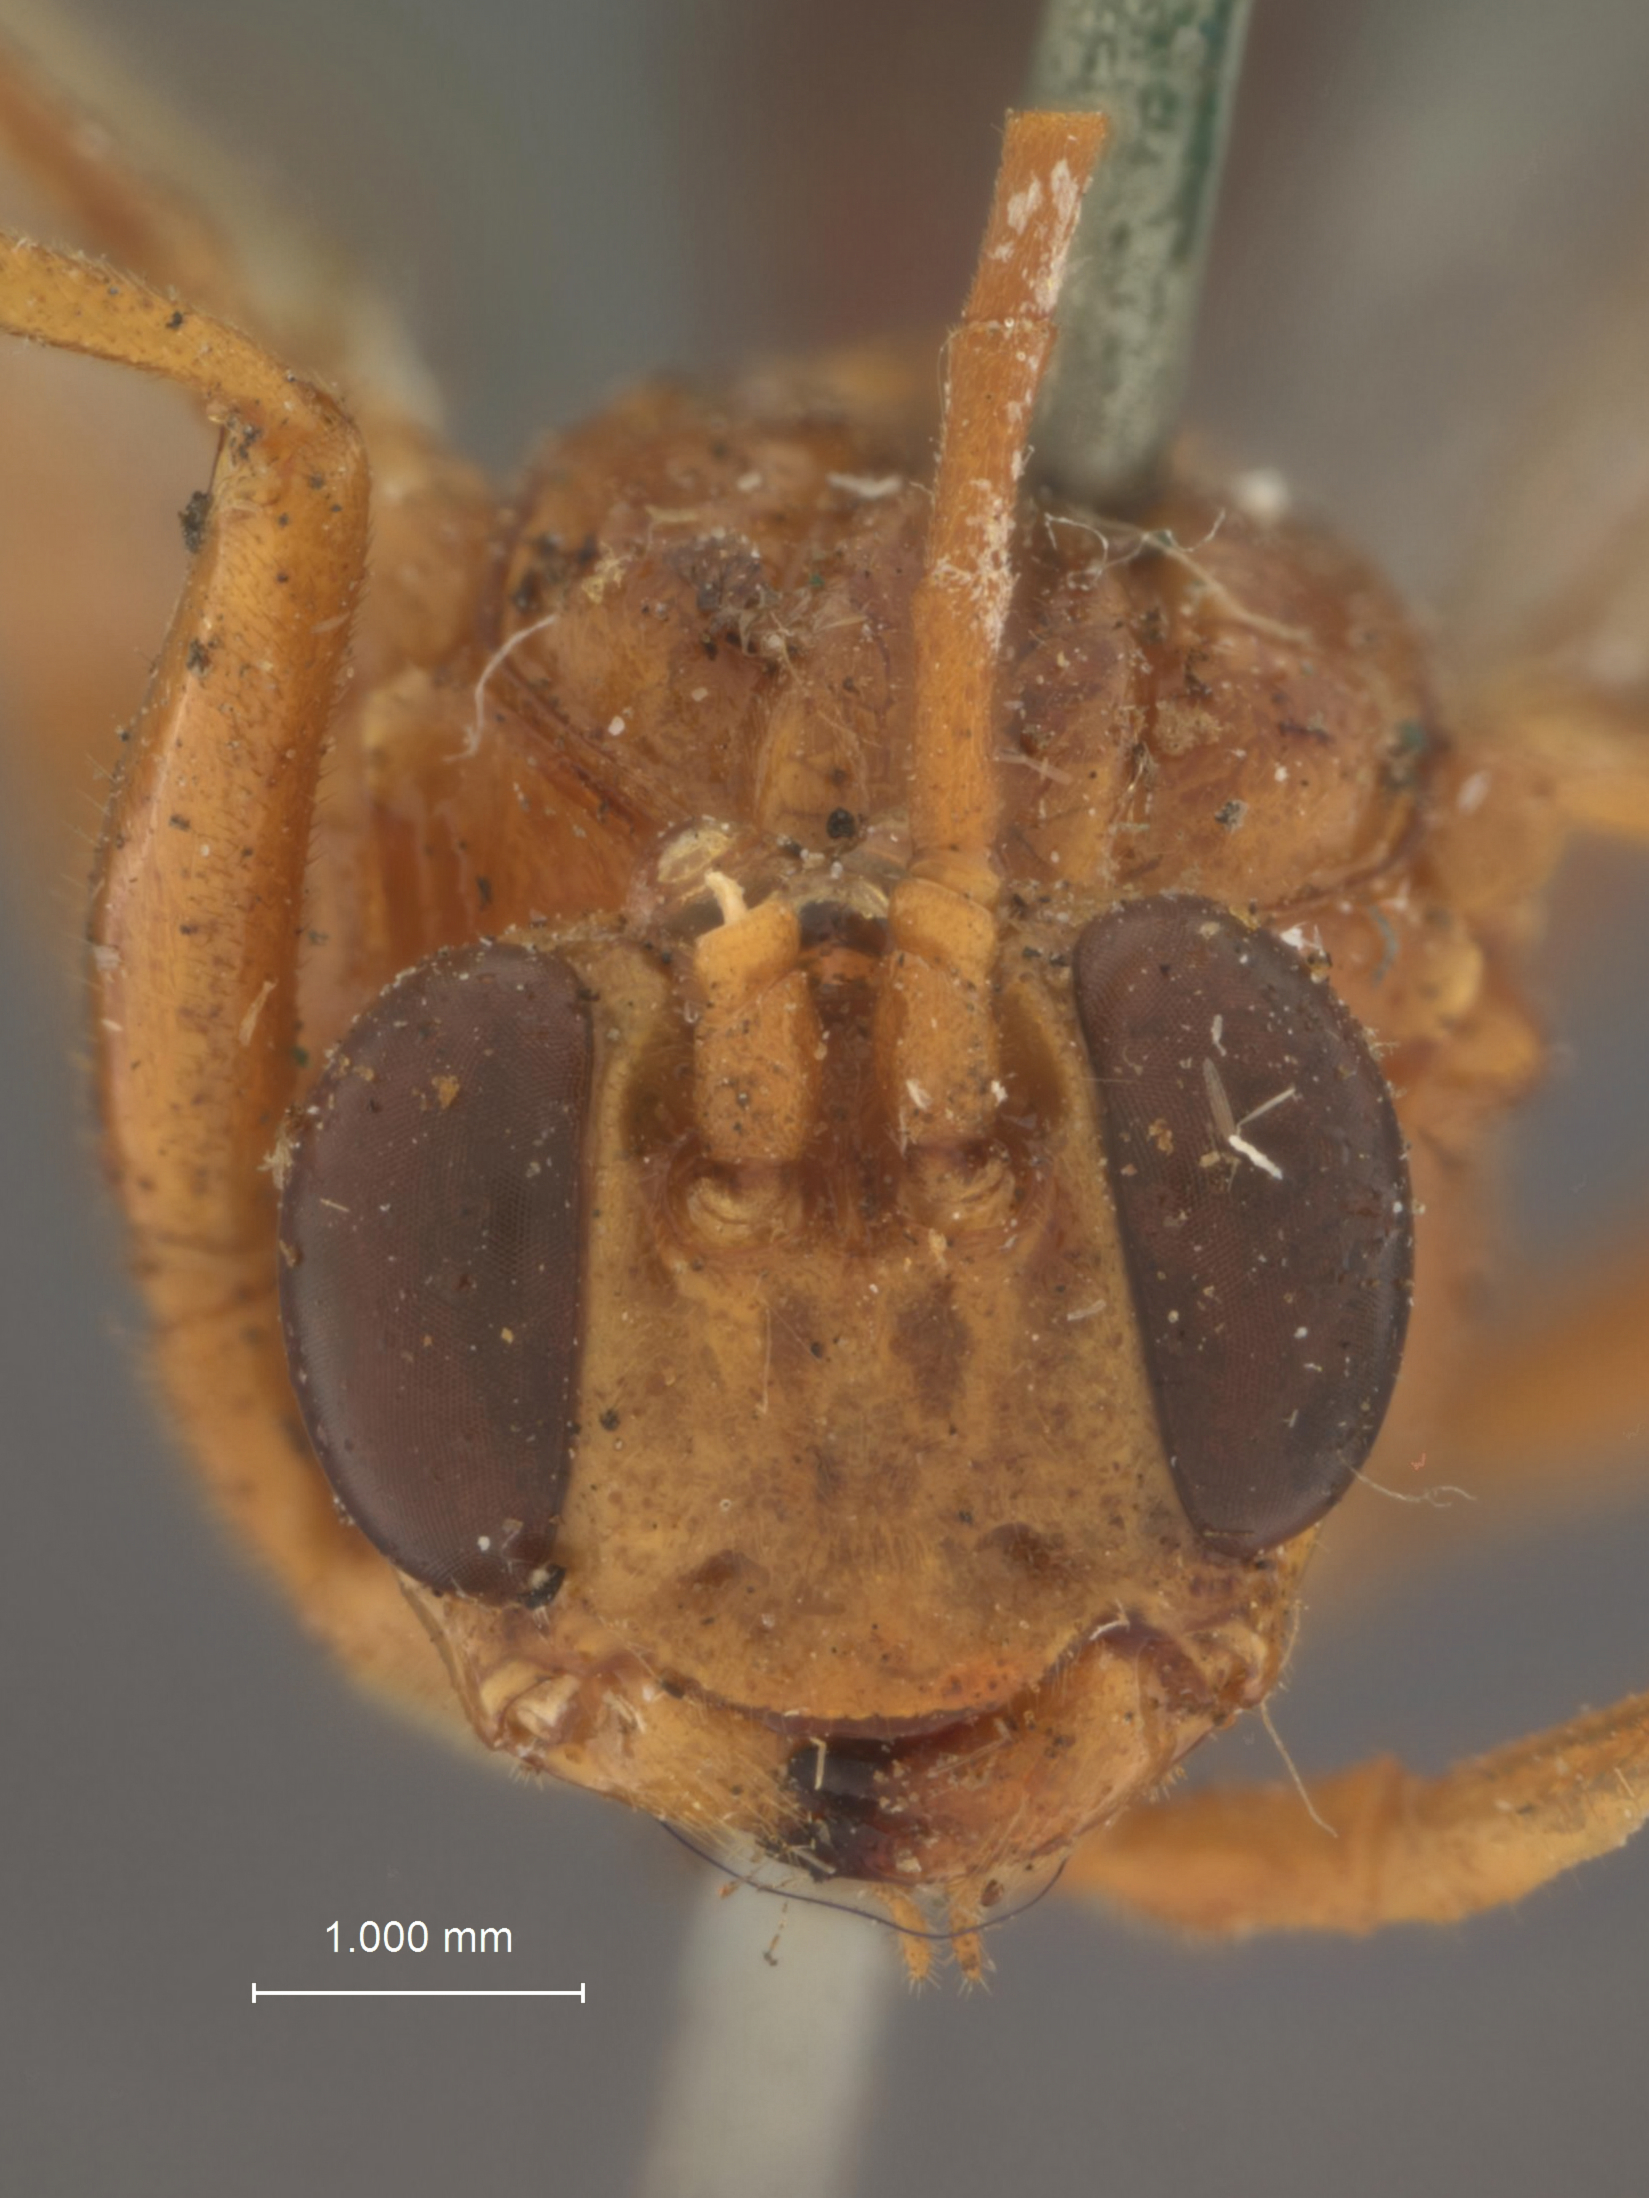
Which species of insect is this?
Hypopheltes pergae
